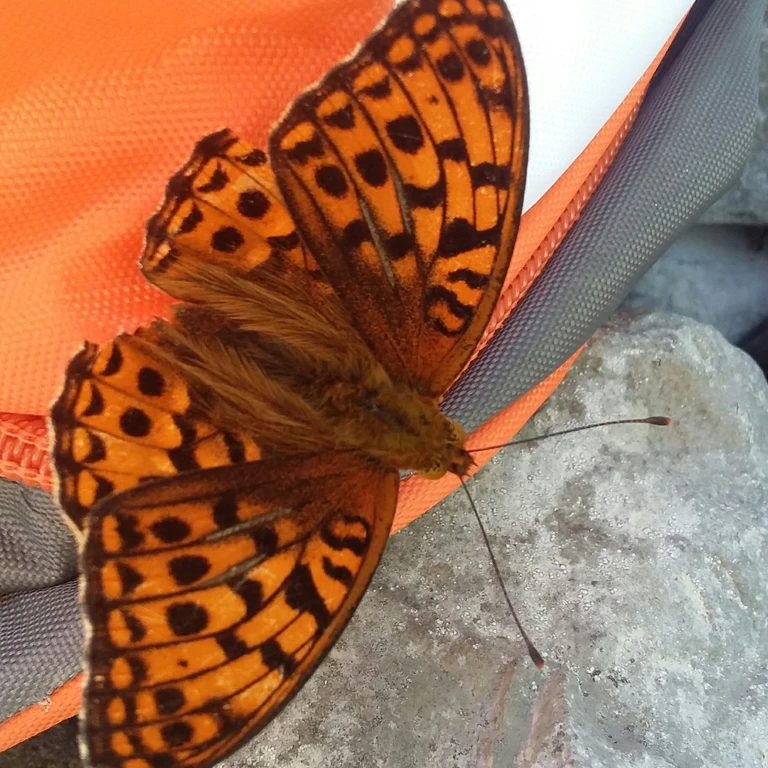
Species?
Fabriciana adippe
